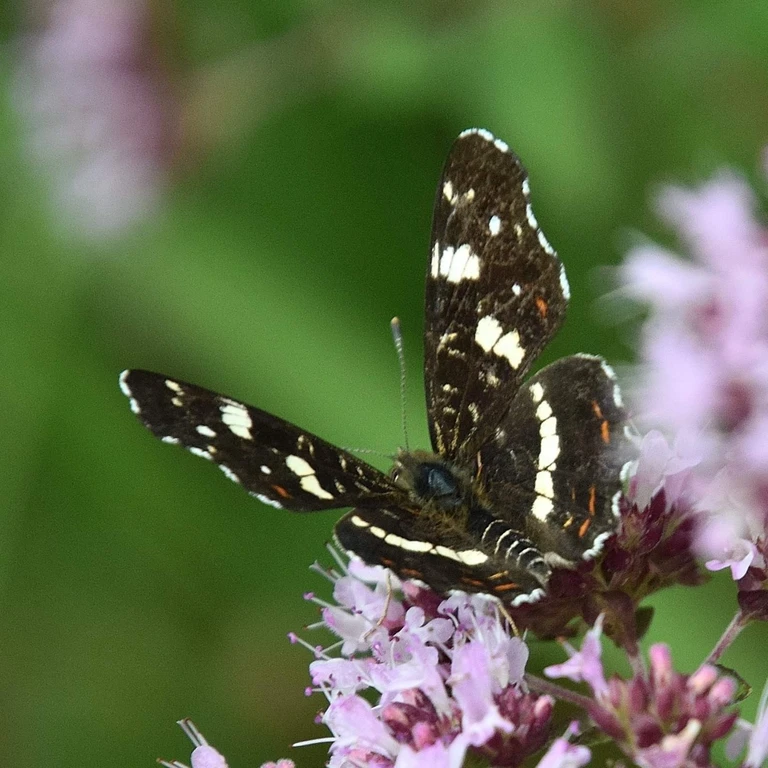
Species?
Araschnia levana
